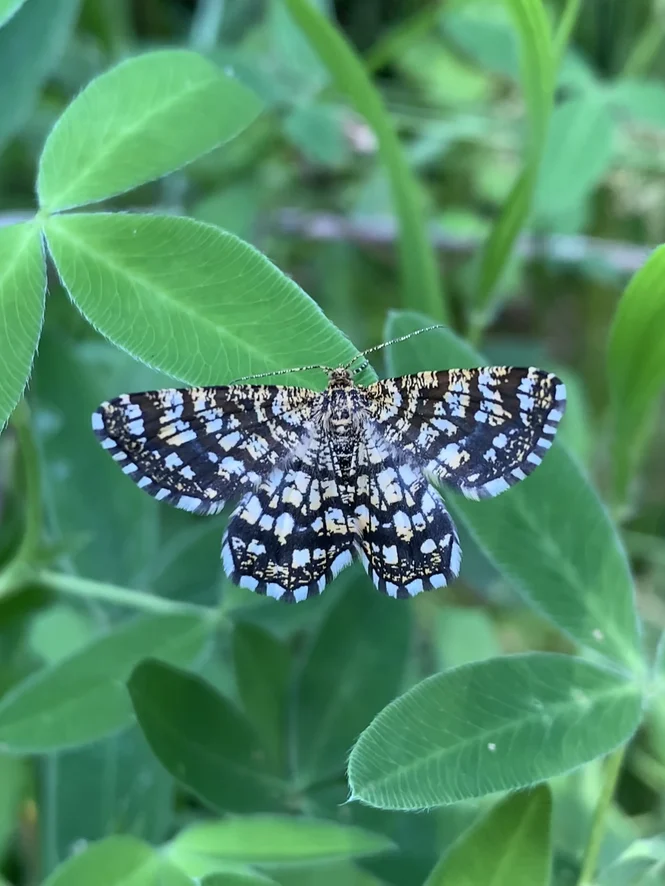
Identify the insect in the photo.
Chiasmia clathrata
